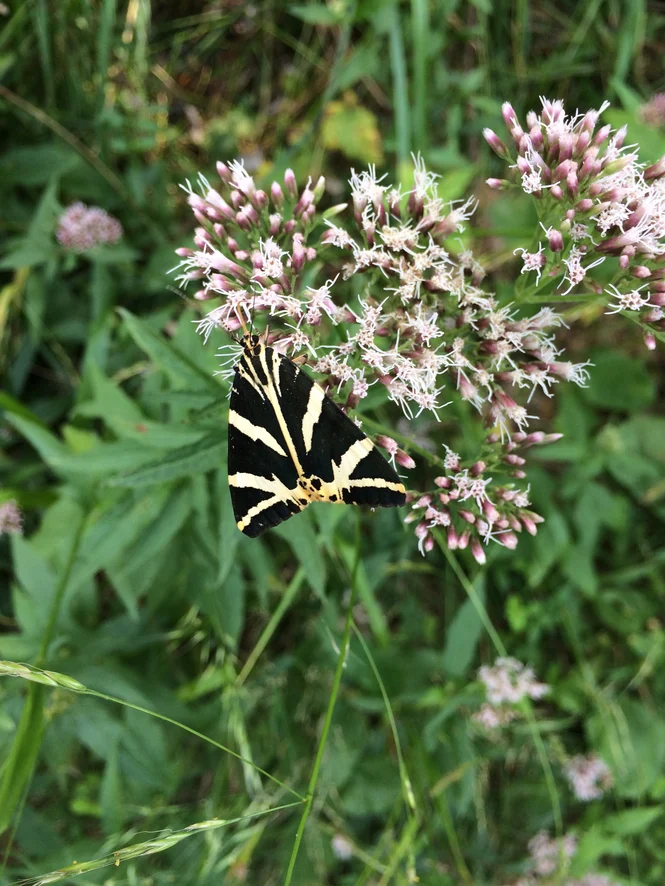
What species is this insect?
Euplagia quadripunctaria
